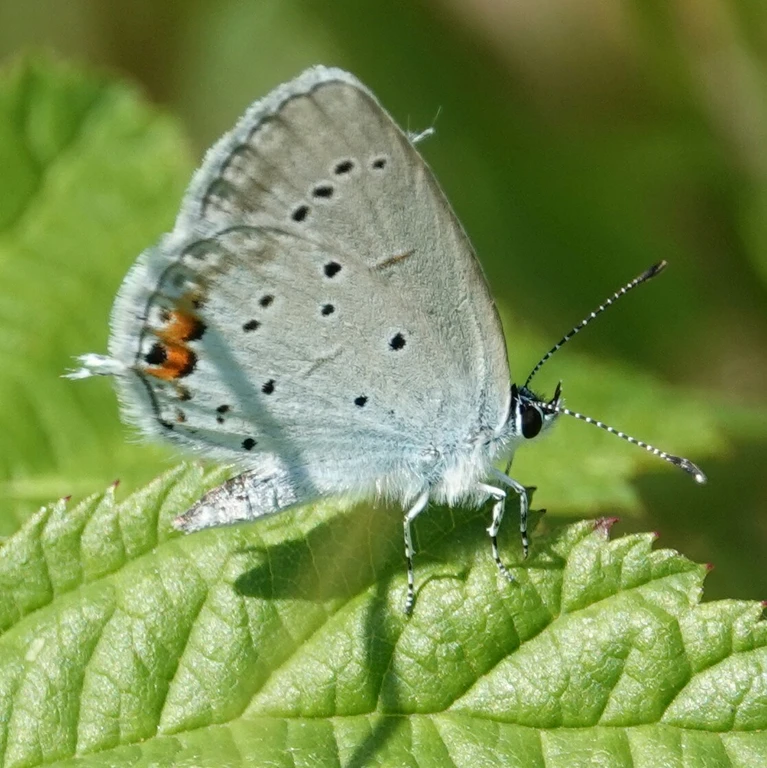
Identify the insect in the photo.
Cupido argiades (also Elkalyce argiades)
